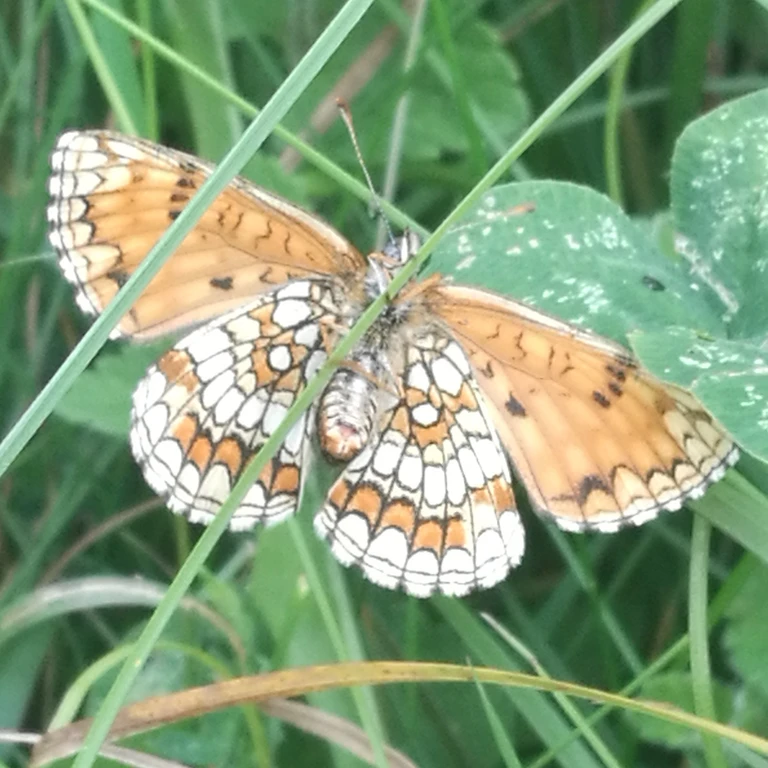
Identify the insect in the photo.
Melitaea athalia
